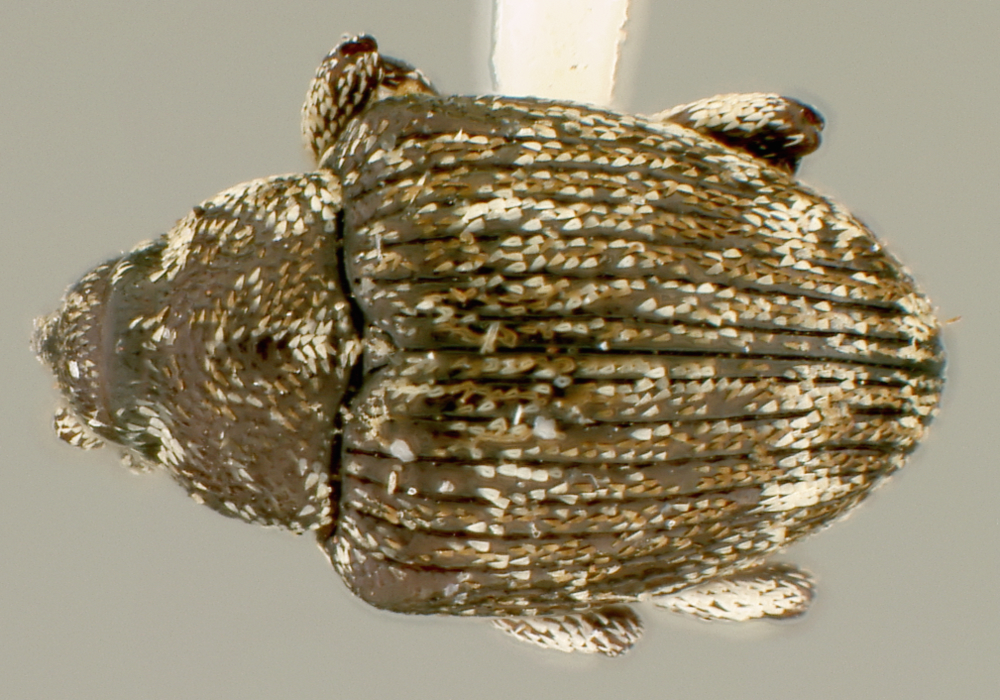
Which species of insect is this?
Anones vapidus
